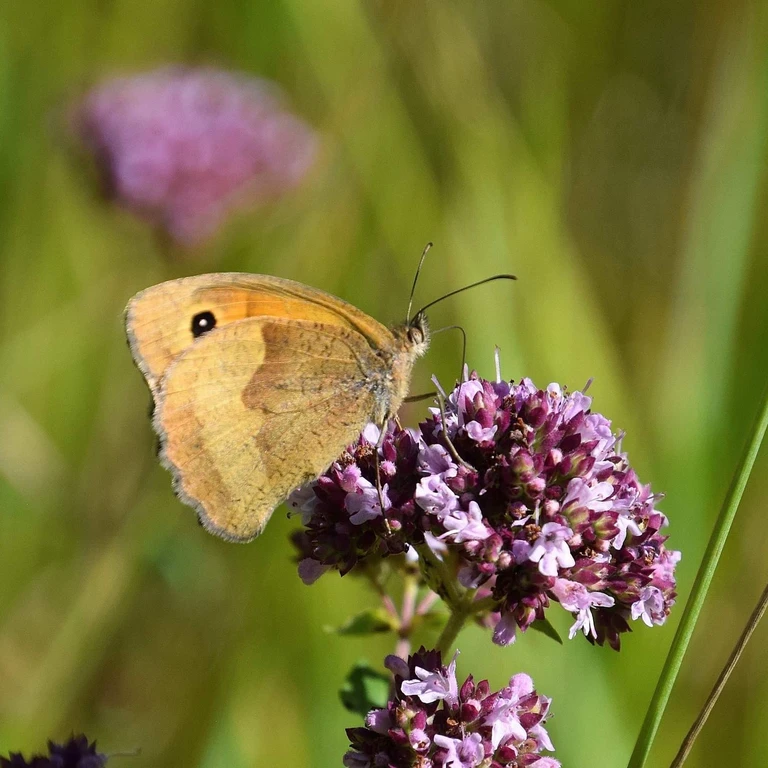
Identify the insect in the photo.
Maniola jurtina
